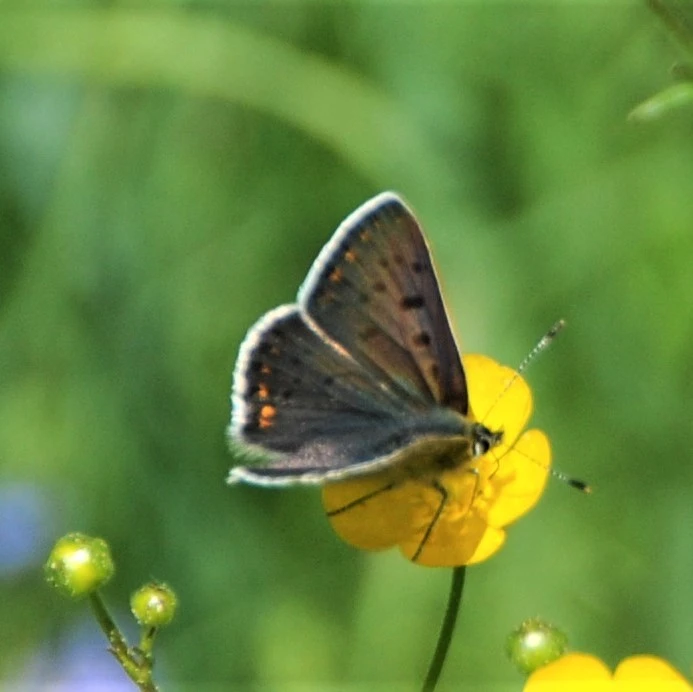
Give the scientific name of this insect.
Lycaena tityrus (also Loweia tityrus)
